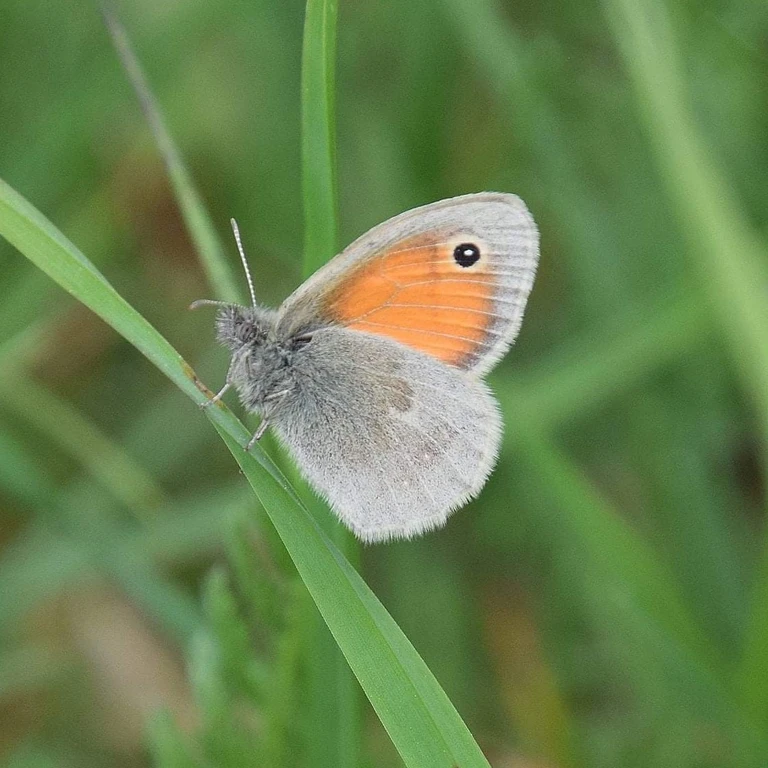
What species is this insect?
Coenonympha pamphilus
